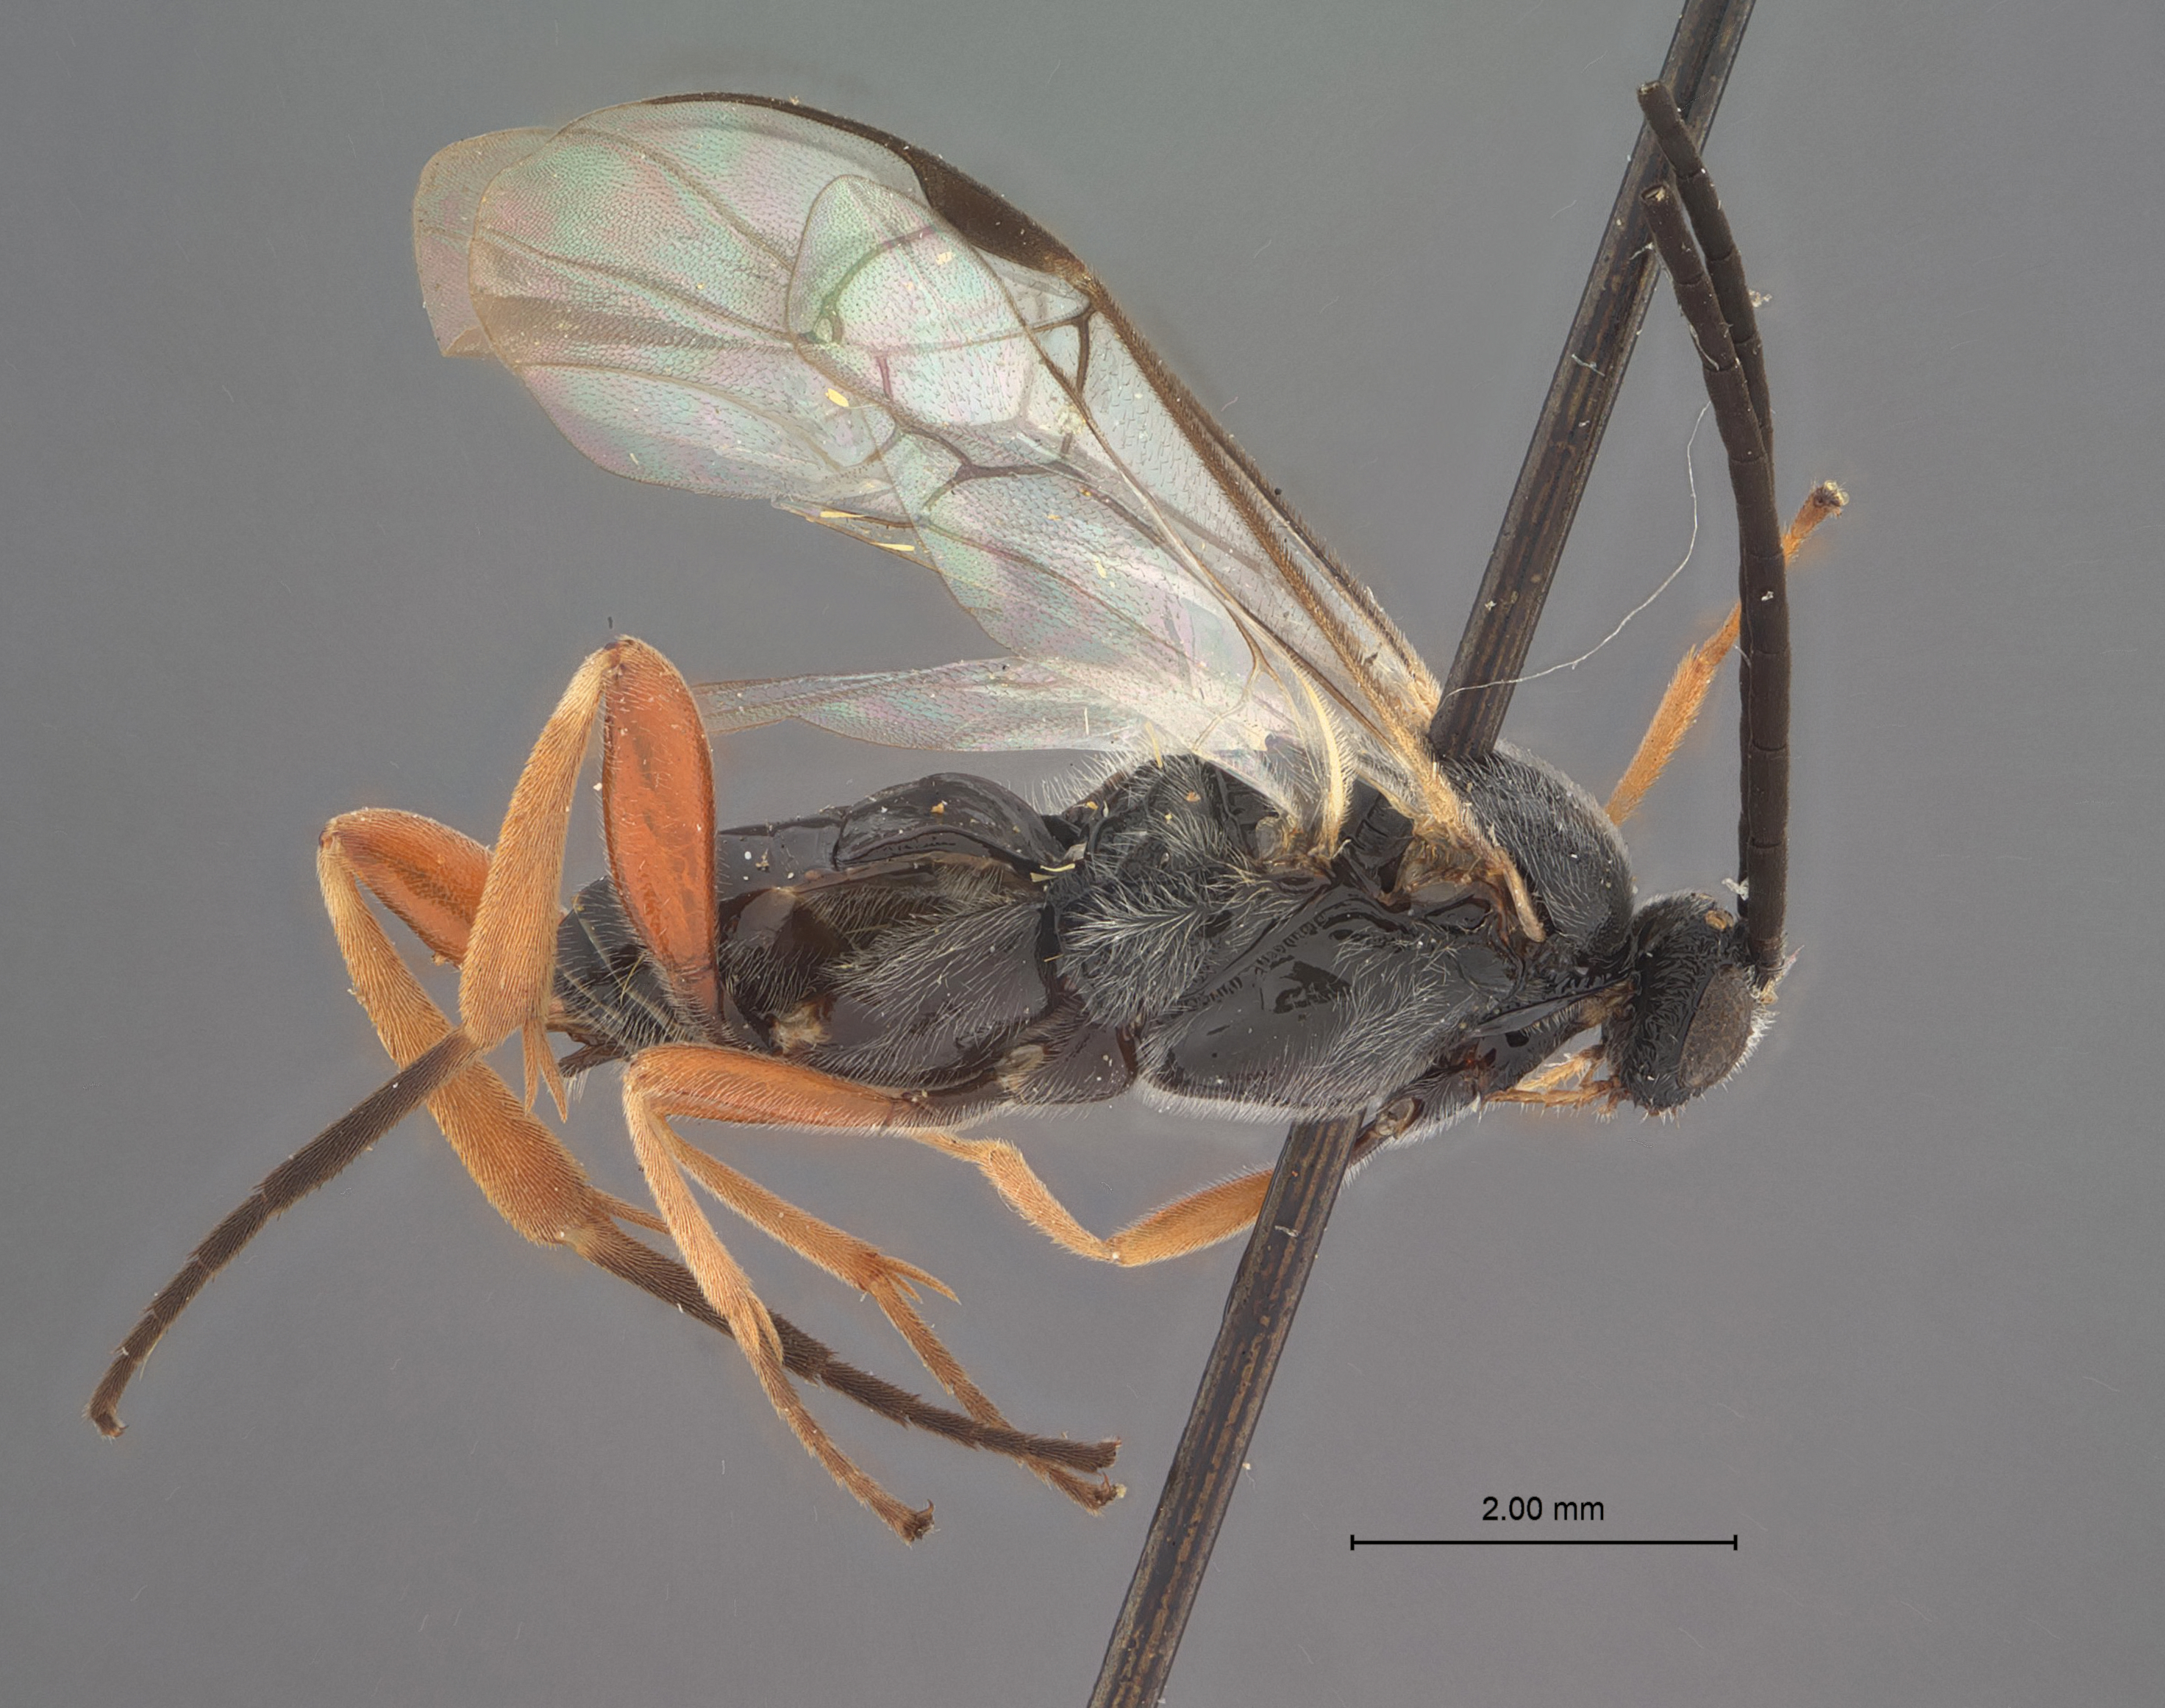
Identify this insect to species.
Dasylagon simulana
